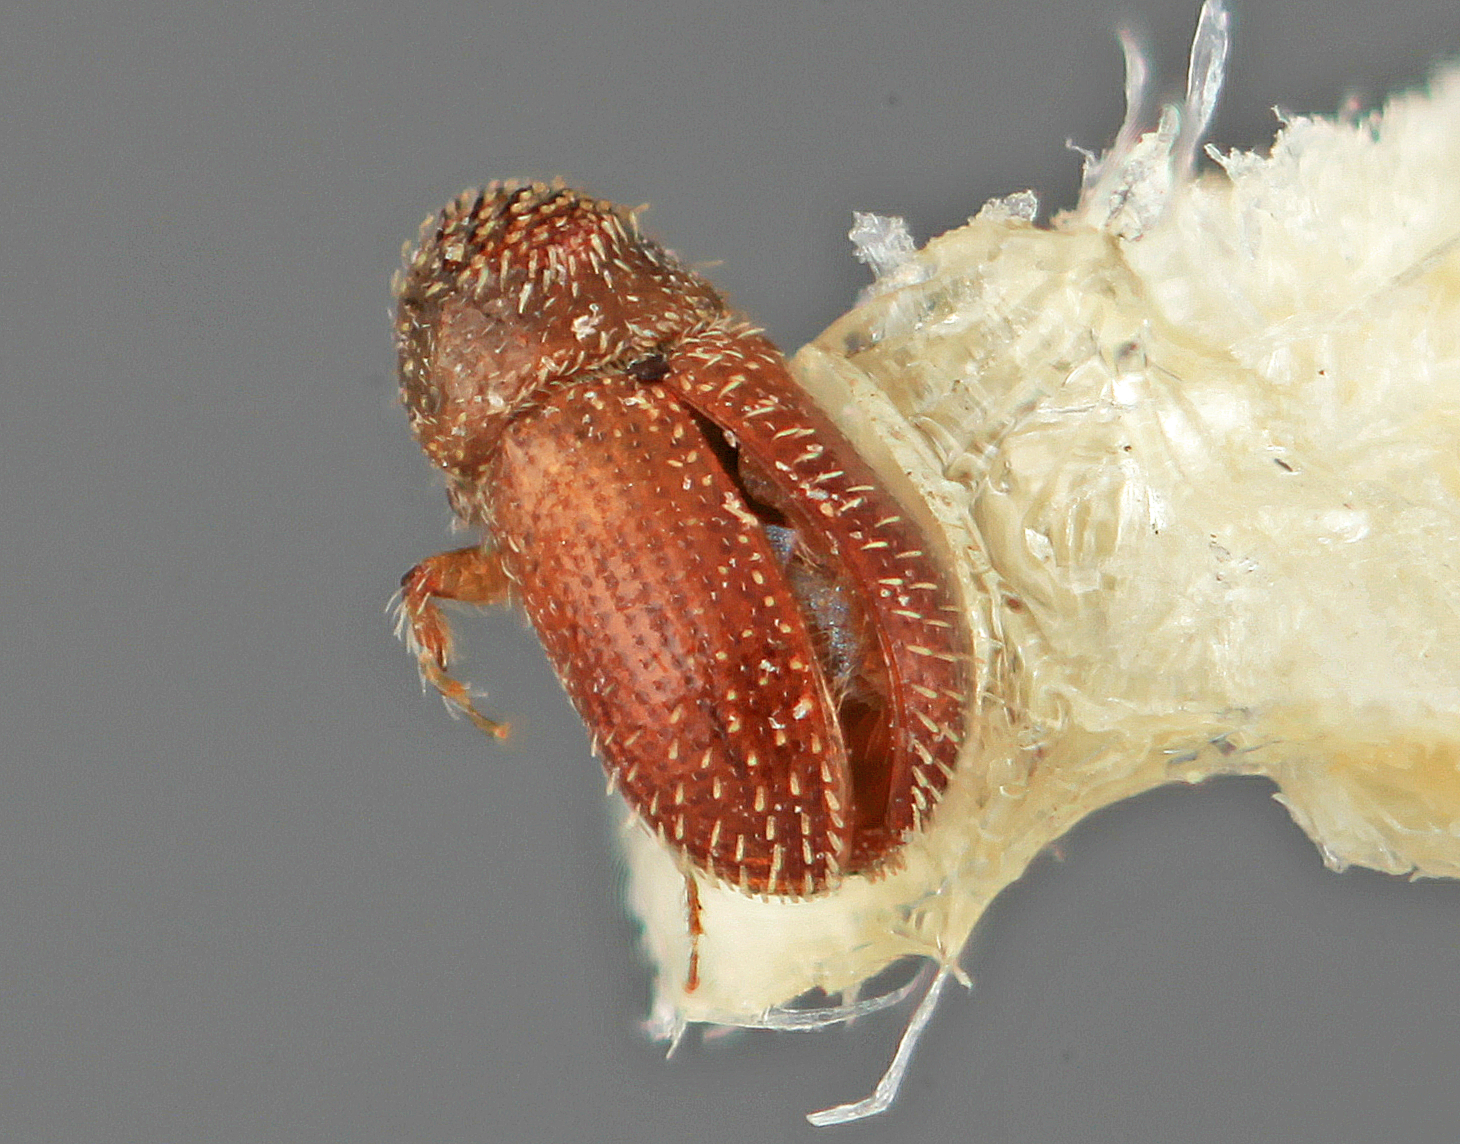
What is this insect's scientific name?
Pseudothysanoes perseae
